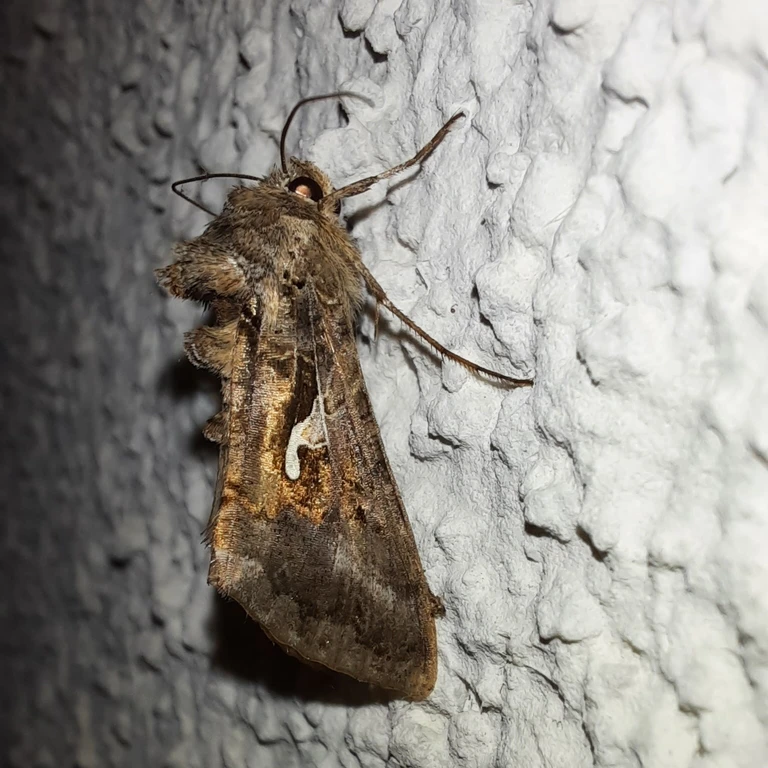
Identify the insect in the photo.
Autographa gamma
